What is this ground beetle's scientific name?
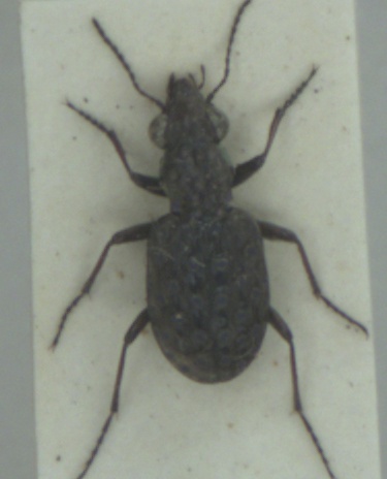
Elaphrus cupreus
